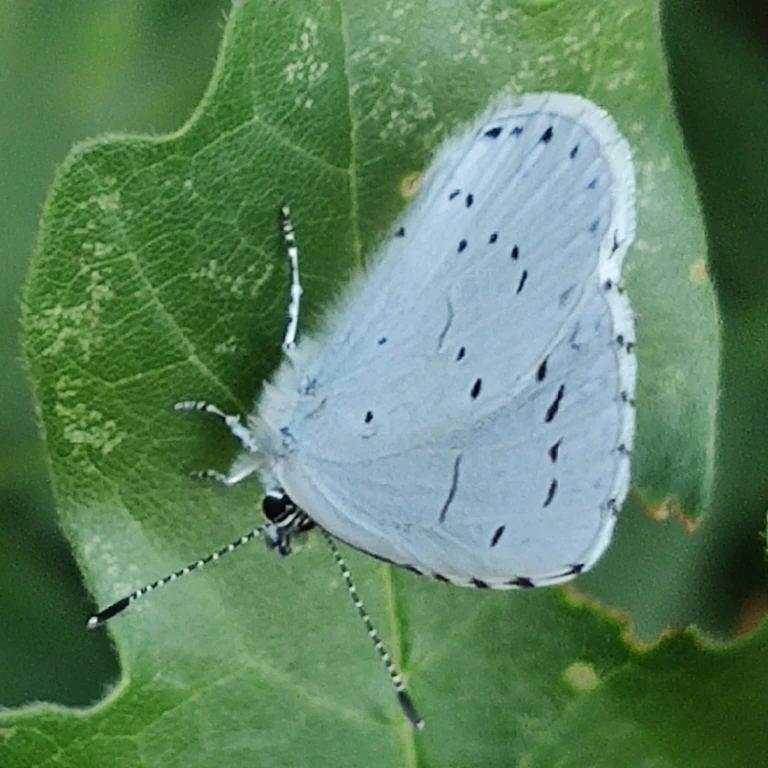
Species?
Celastrina argiolus
